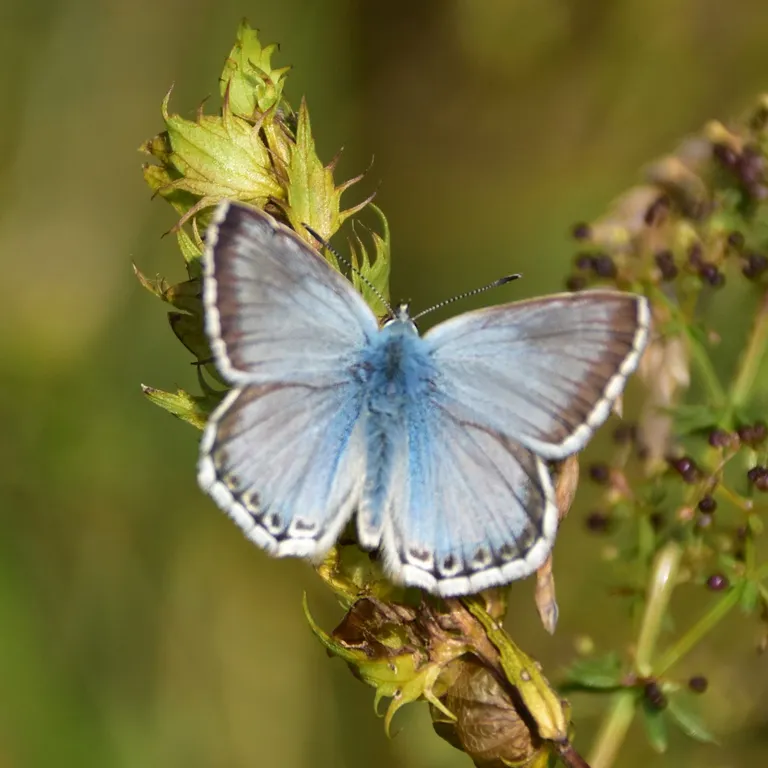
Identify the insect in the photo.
Lysandra coridon
